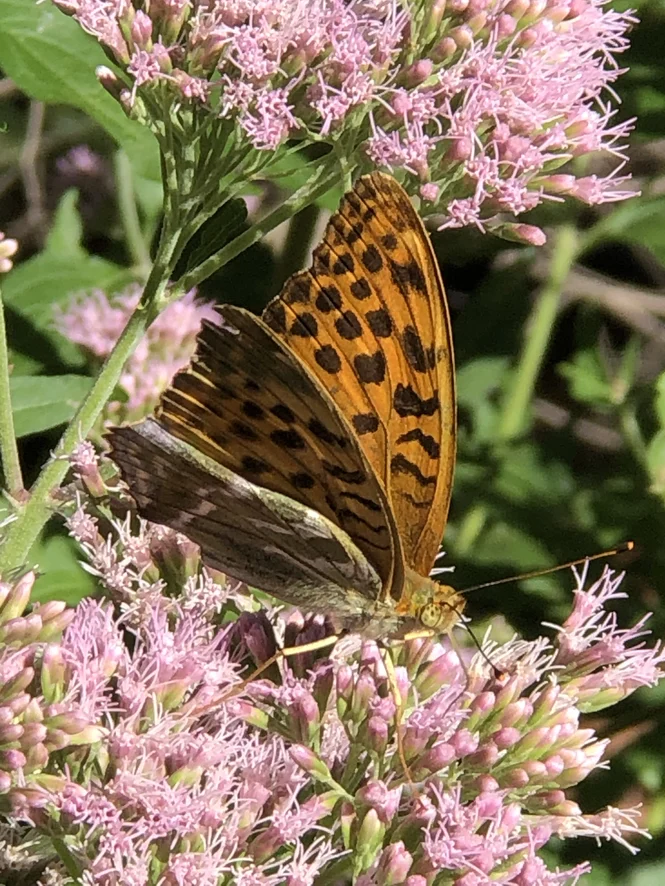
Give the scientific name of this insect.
Argynnis paphia
